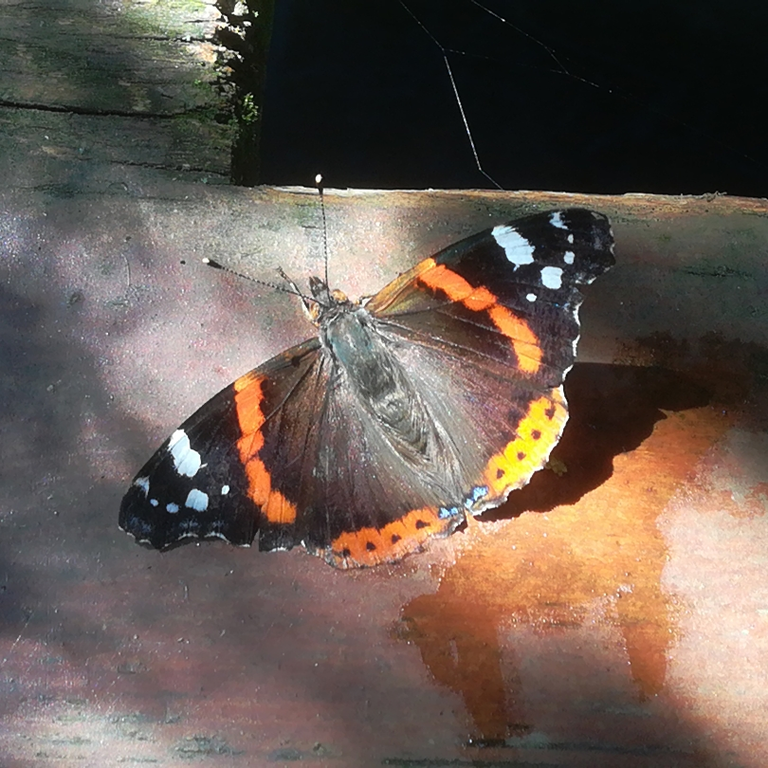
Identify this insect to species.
Vanessa atalanta
